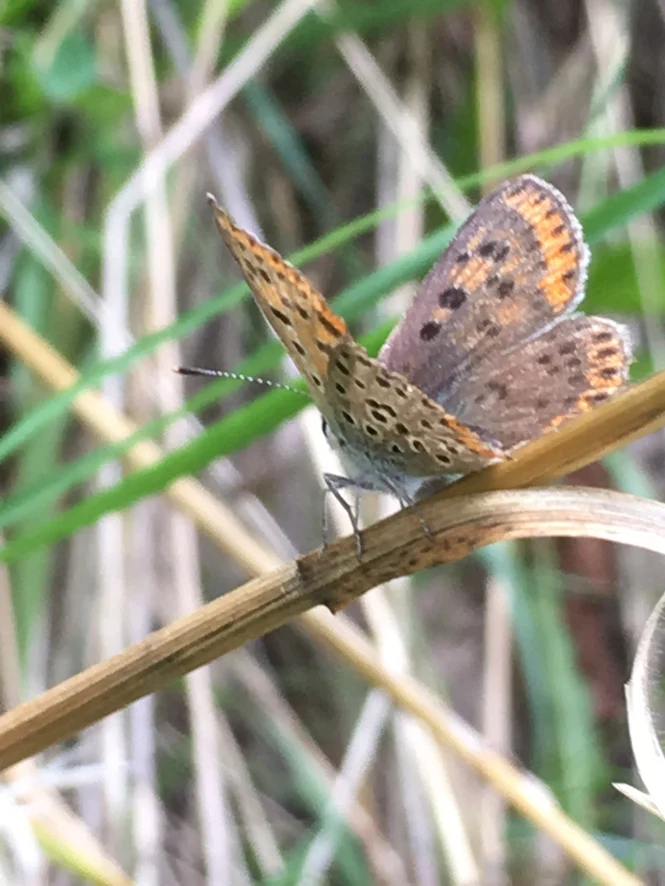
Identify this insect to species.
Lycaena tityrus (also Loweia tityrus)
